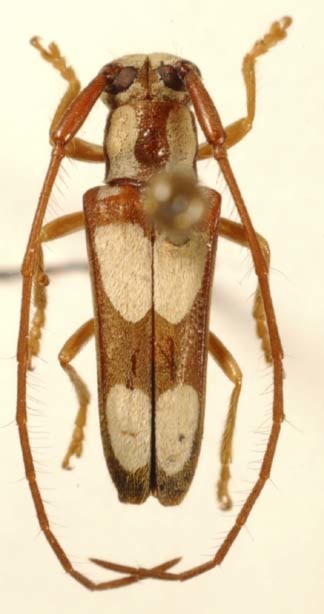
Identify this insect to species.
Adesmus calca
